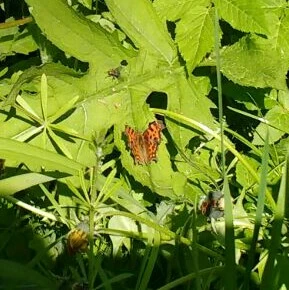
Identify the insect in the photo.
Polygonia c-album
